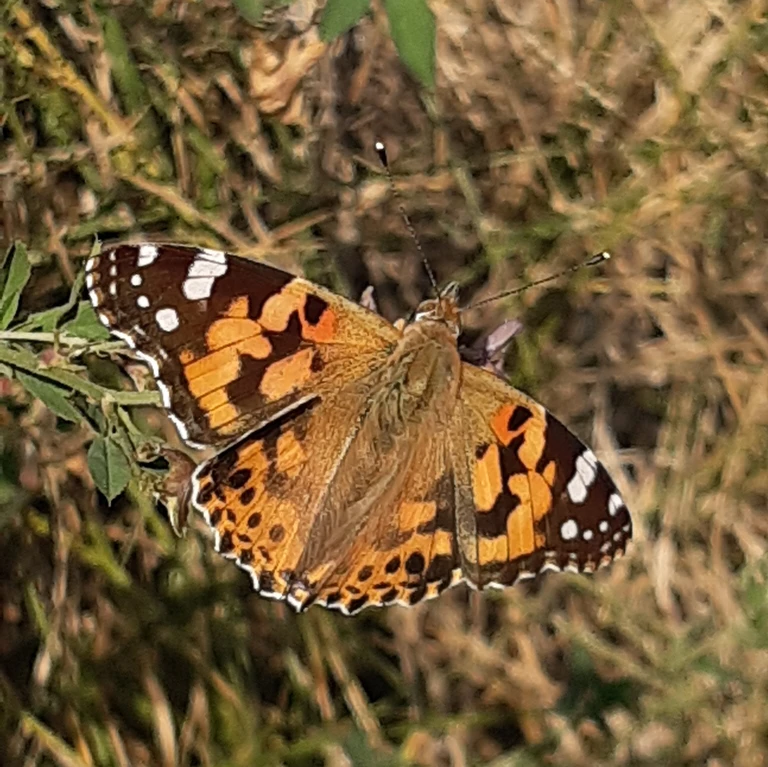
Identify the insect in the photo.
Vanessa cardui
